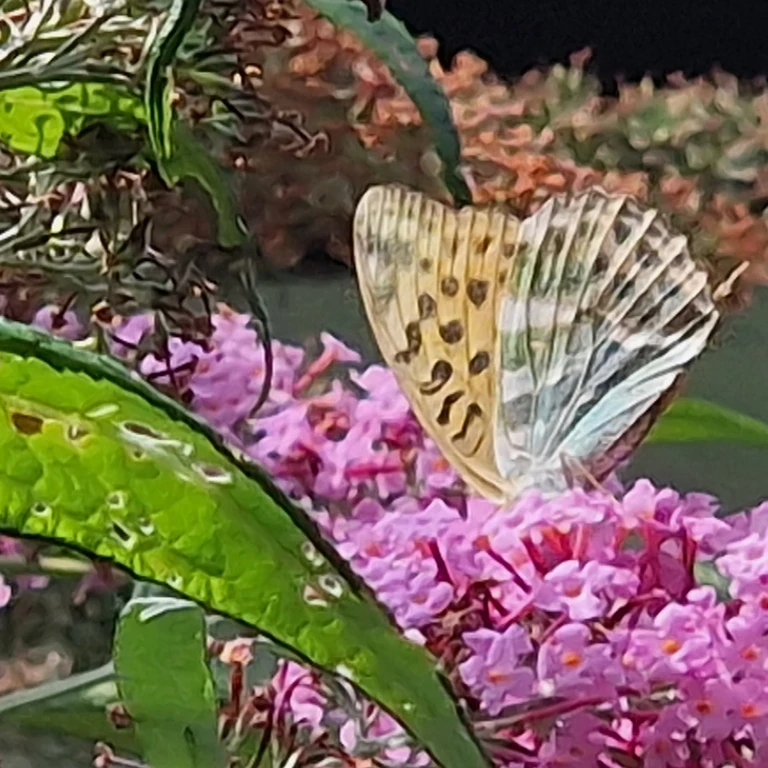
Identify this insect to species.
Argynnis paphia
